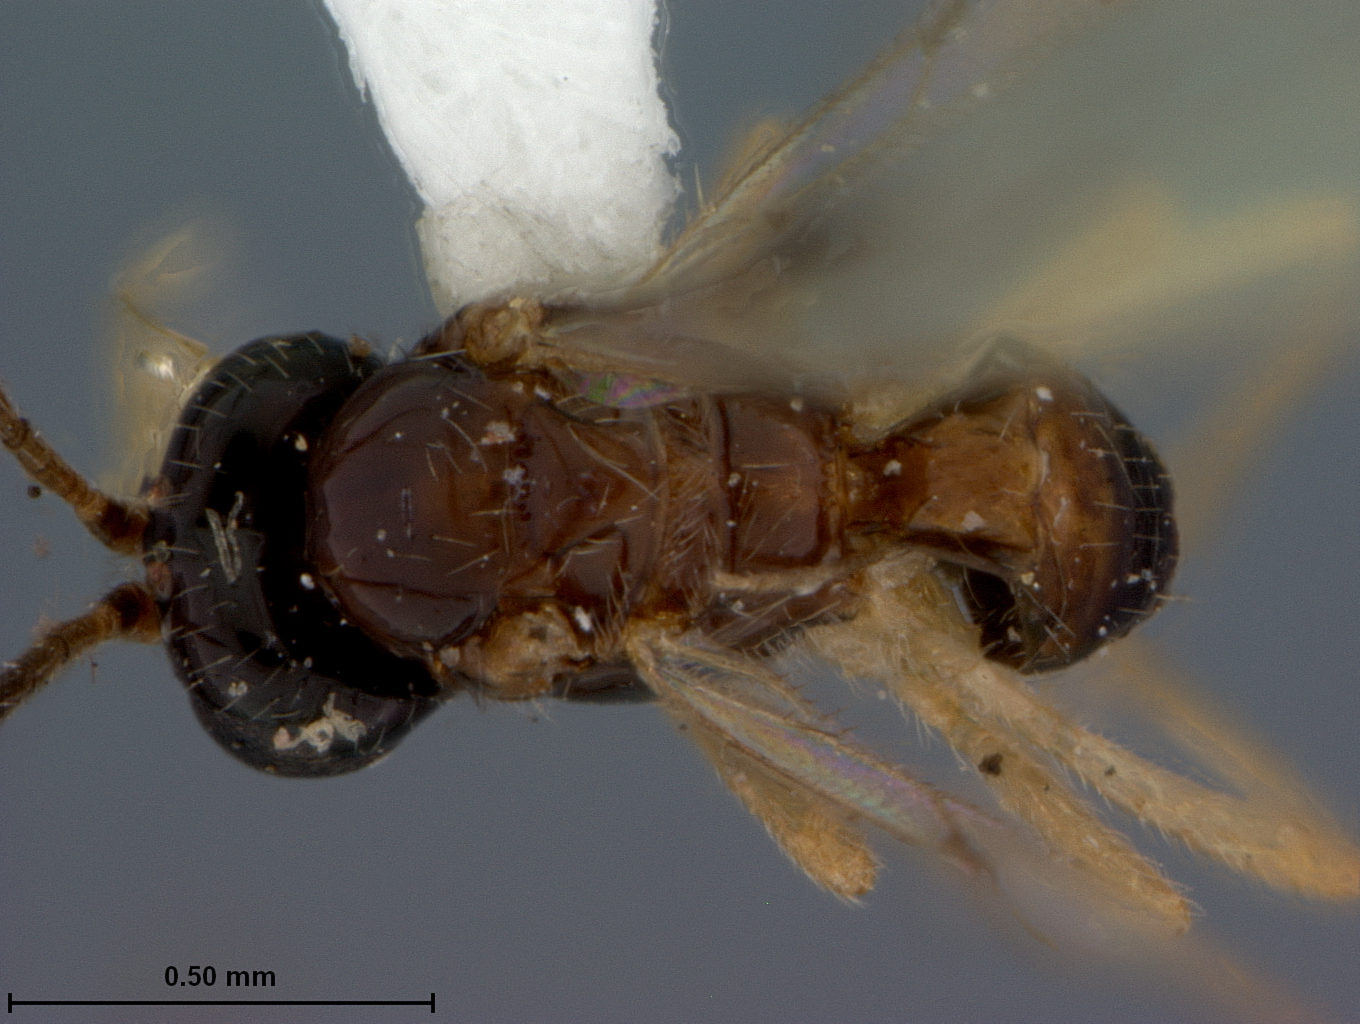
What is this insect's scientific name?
Opius altritemporalis
